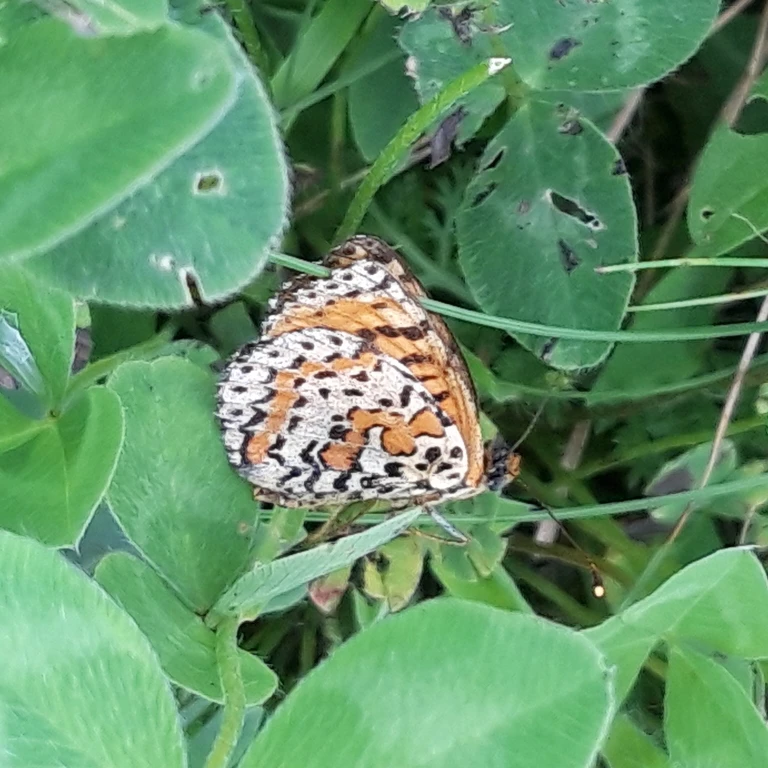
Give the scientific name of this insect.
Melitaea didyma
